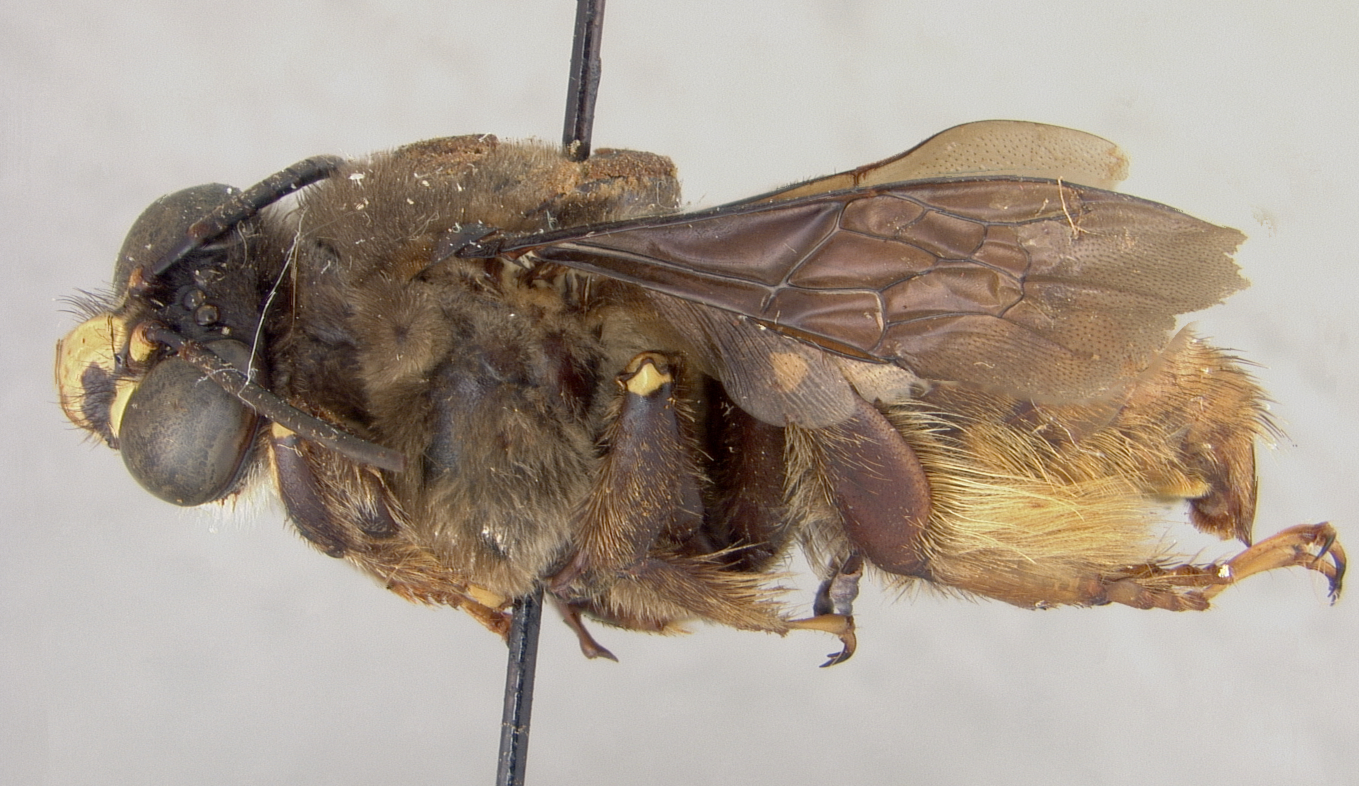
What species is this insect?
Epicharis phenacura
